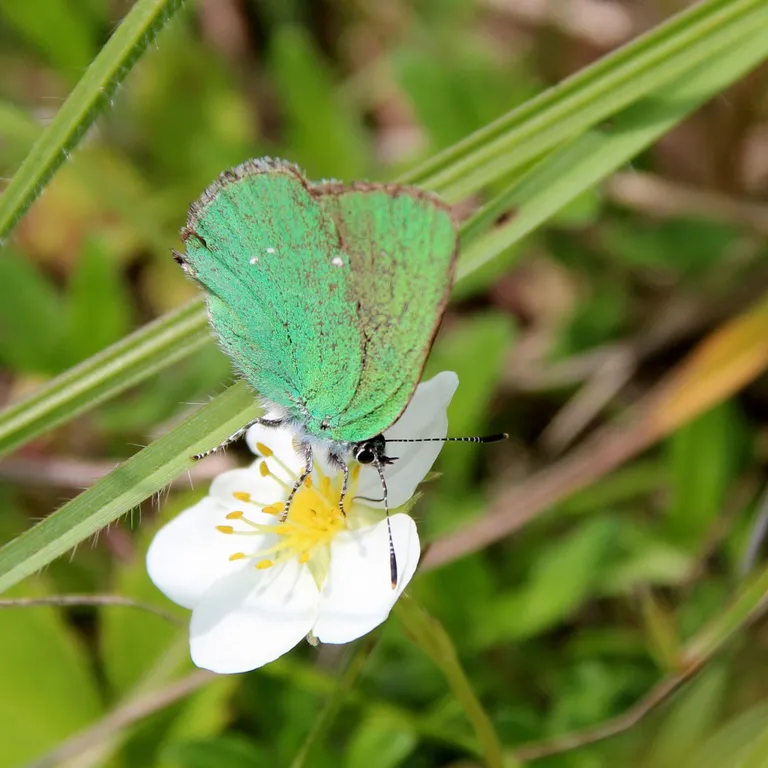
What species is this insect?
Callophrys rubi
